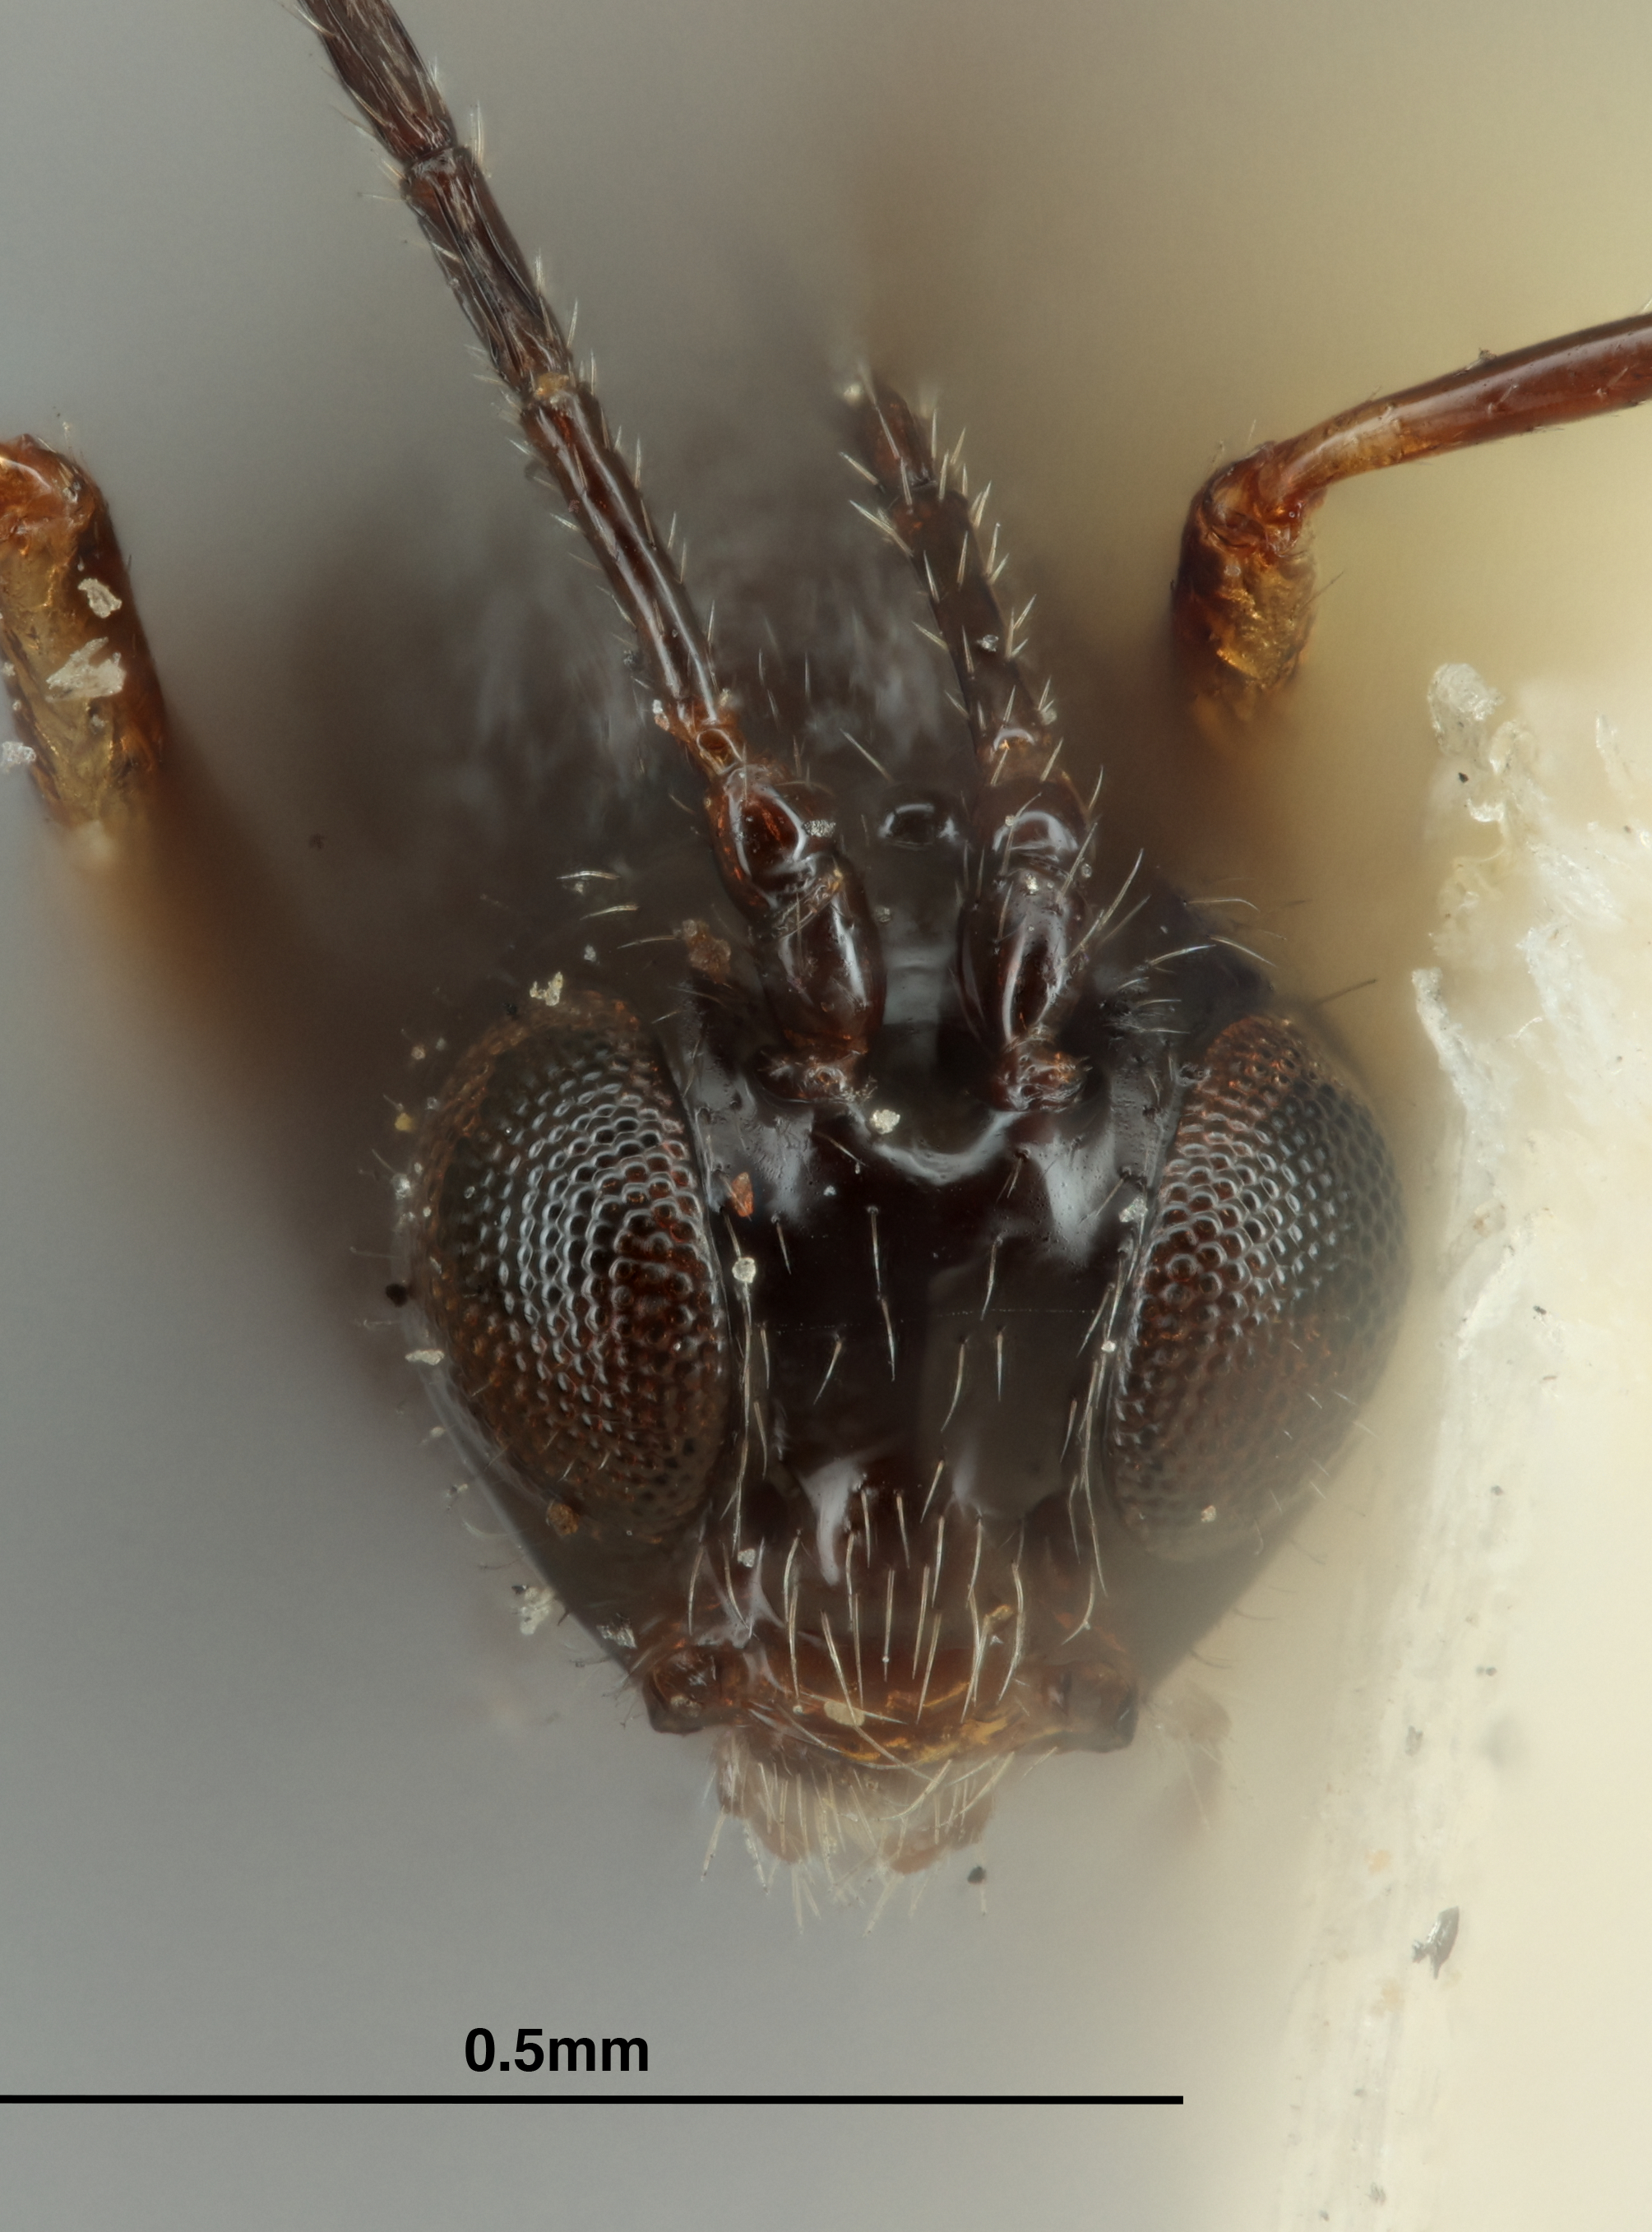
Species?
Praon artemisaphis
